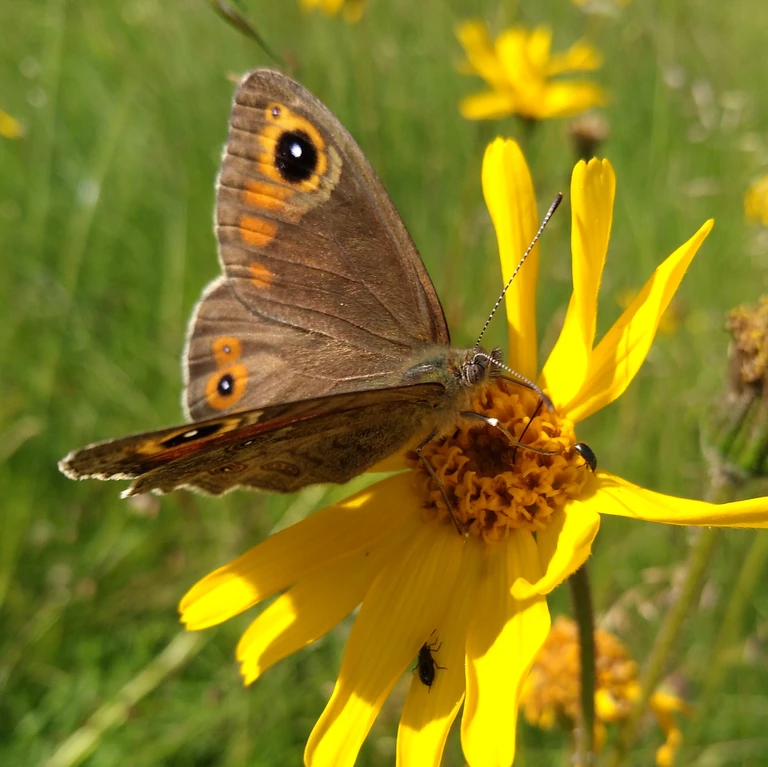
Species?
Lasiommata maera (also Pararge maera)
